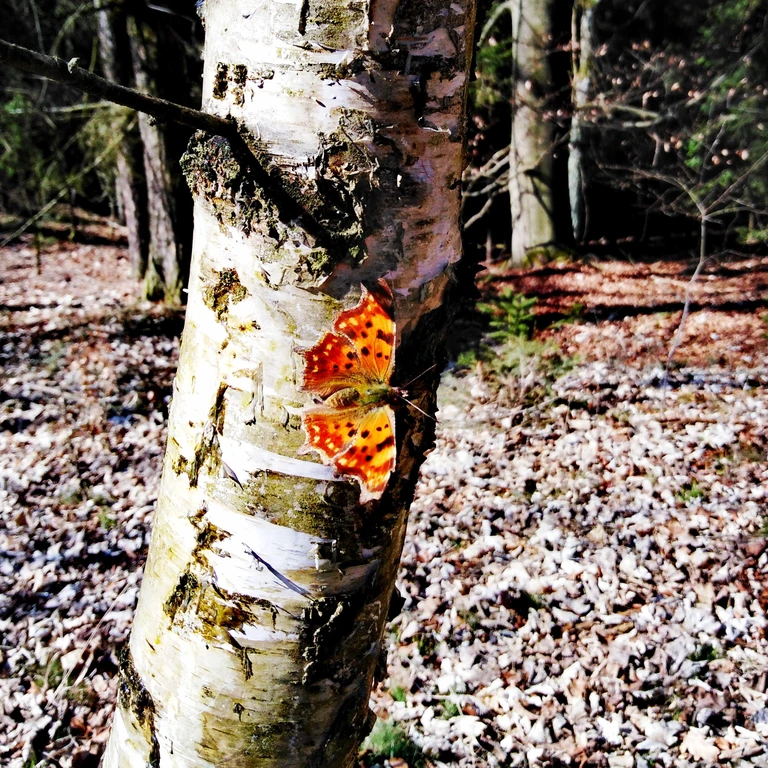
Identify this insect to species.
Polygonia c-album
